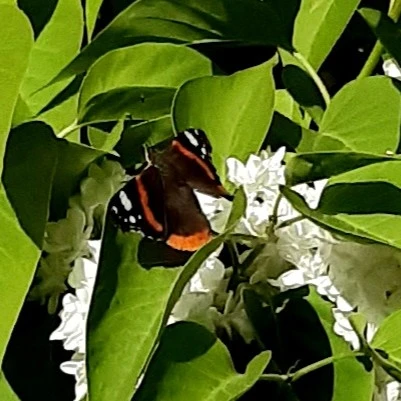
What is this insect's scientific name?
Vanessa atalanta
